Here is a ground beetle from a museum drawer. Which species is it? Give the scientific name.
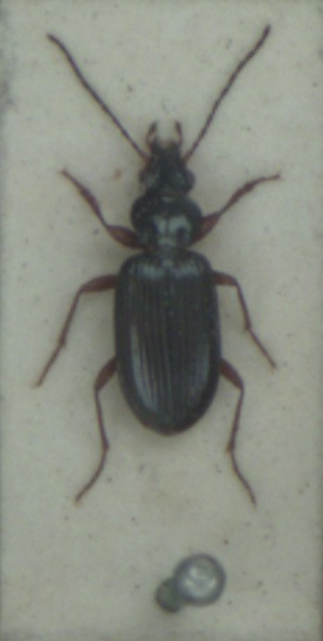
Bembidion decorum
